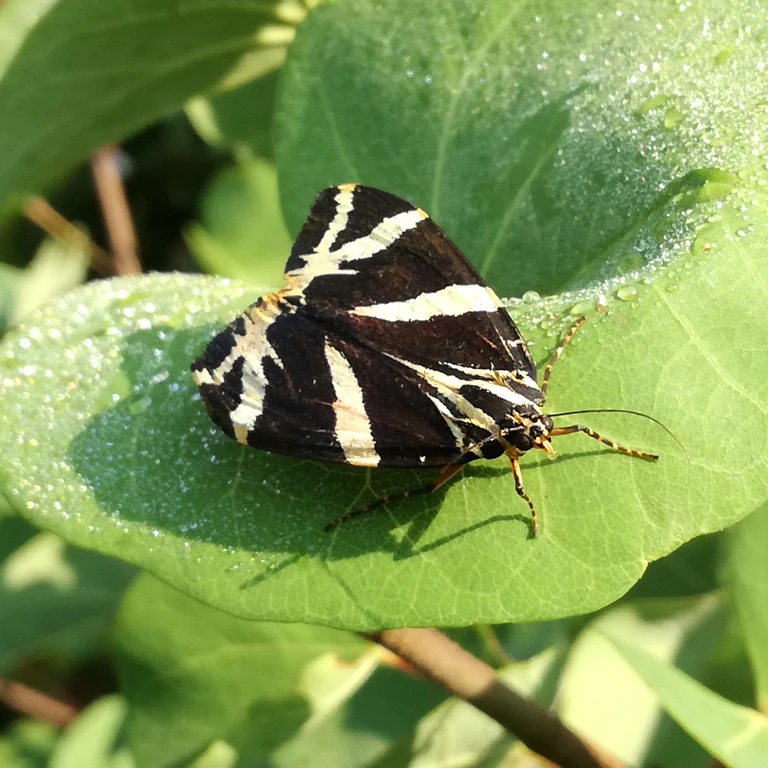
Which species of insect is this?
Euplagia quadripunctaria
